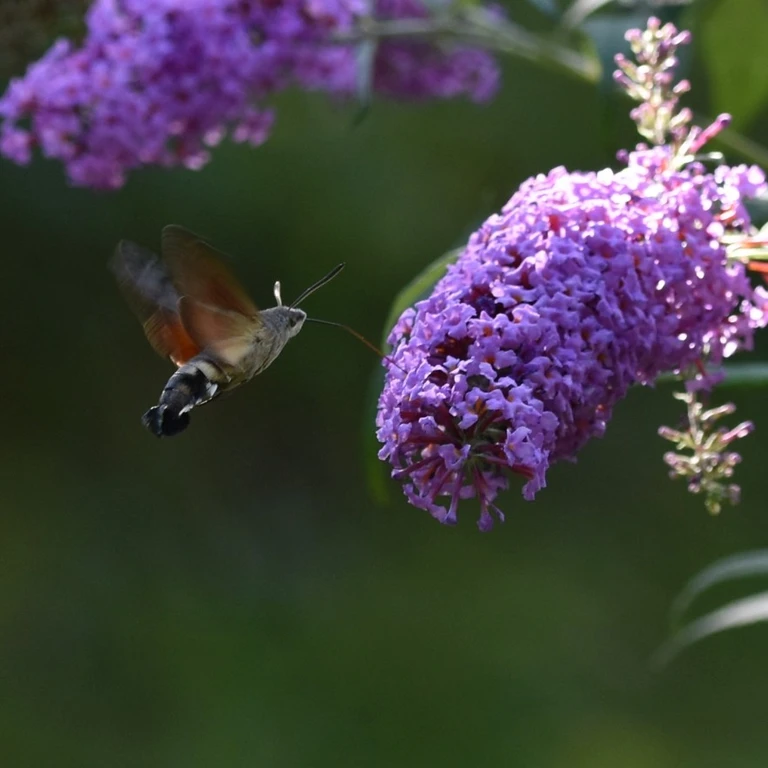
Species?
Macroglossum stellatarum
